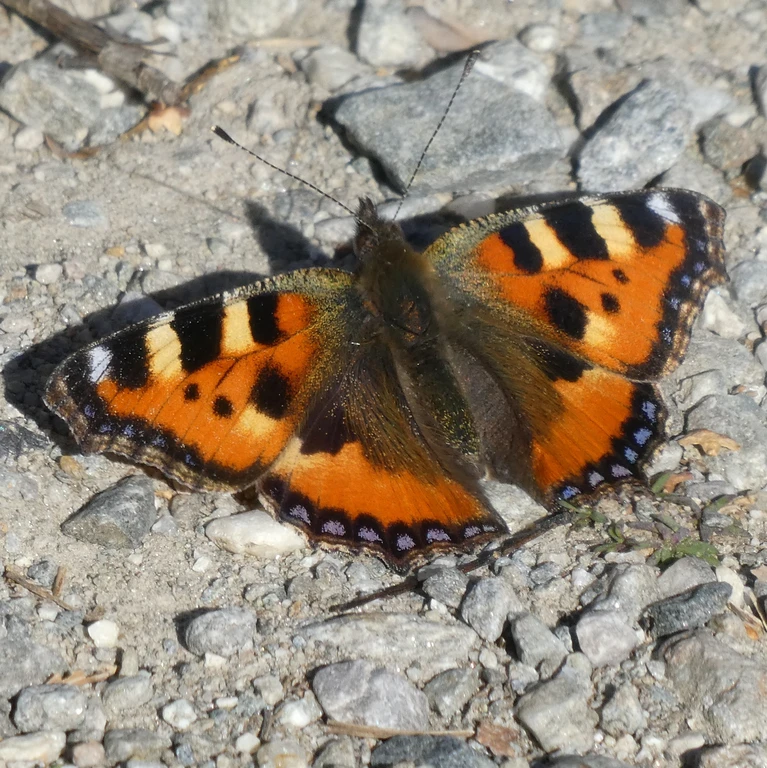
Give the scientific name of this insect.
Aglais urticae
